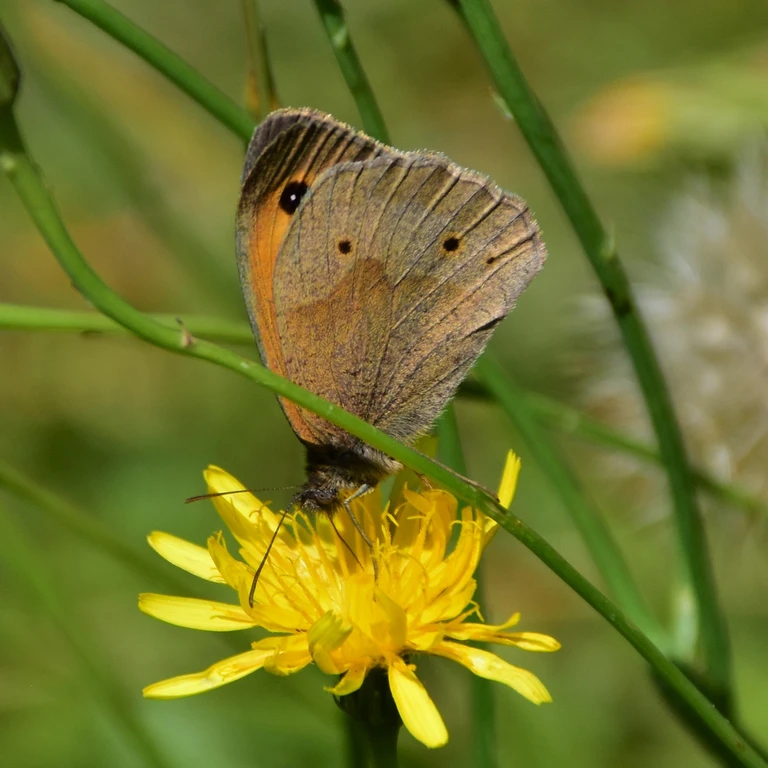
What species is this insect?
Maniola jurtina
